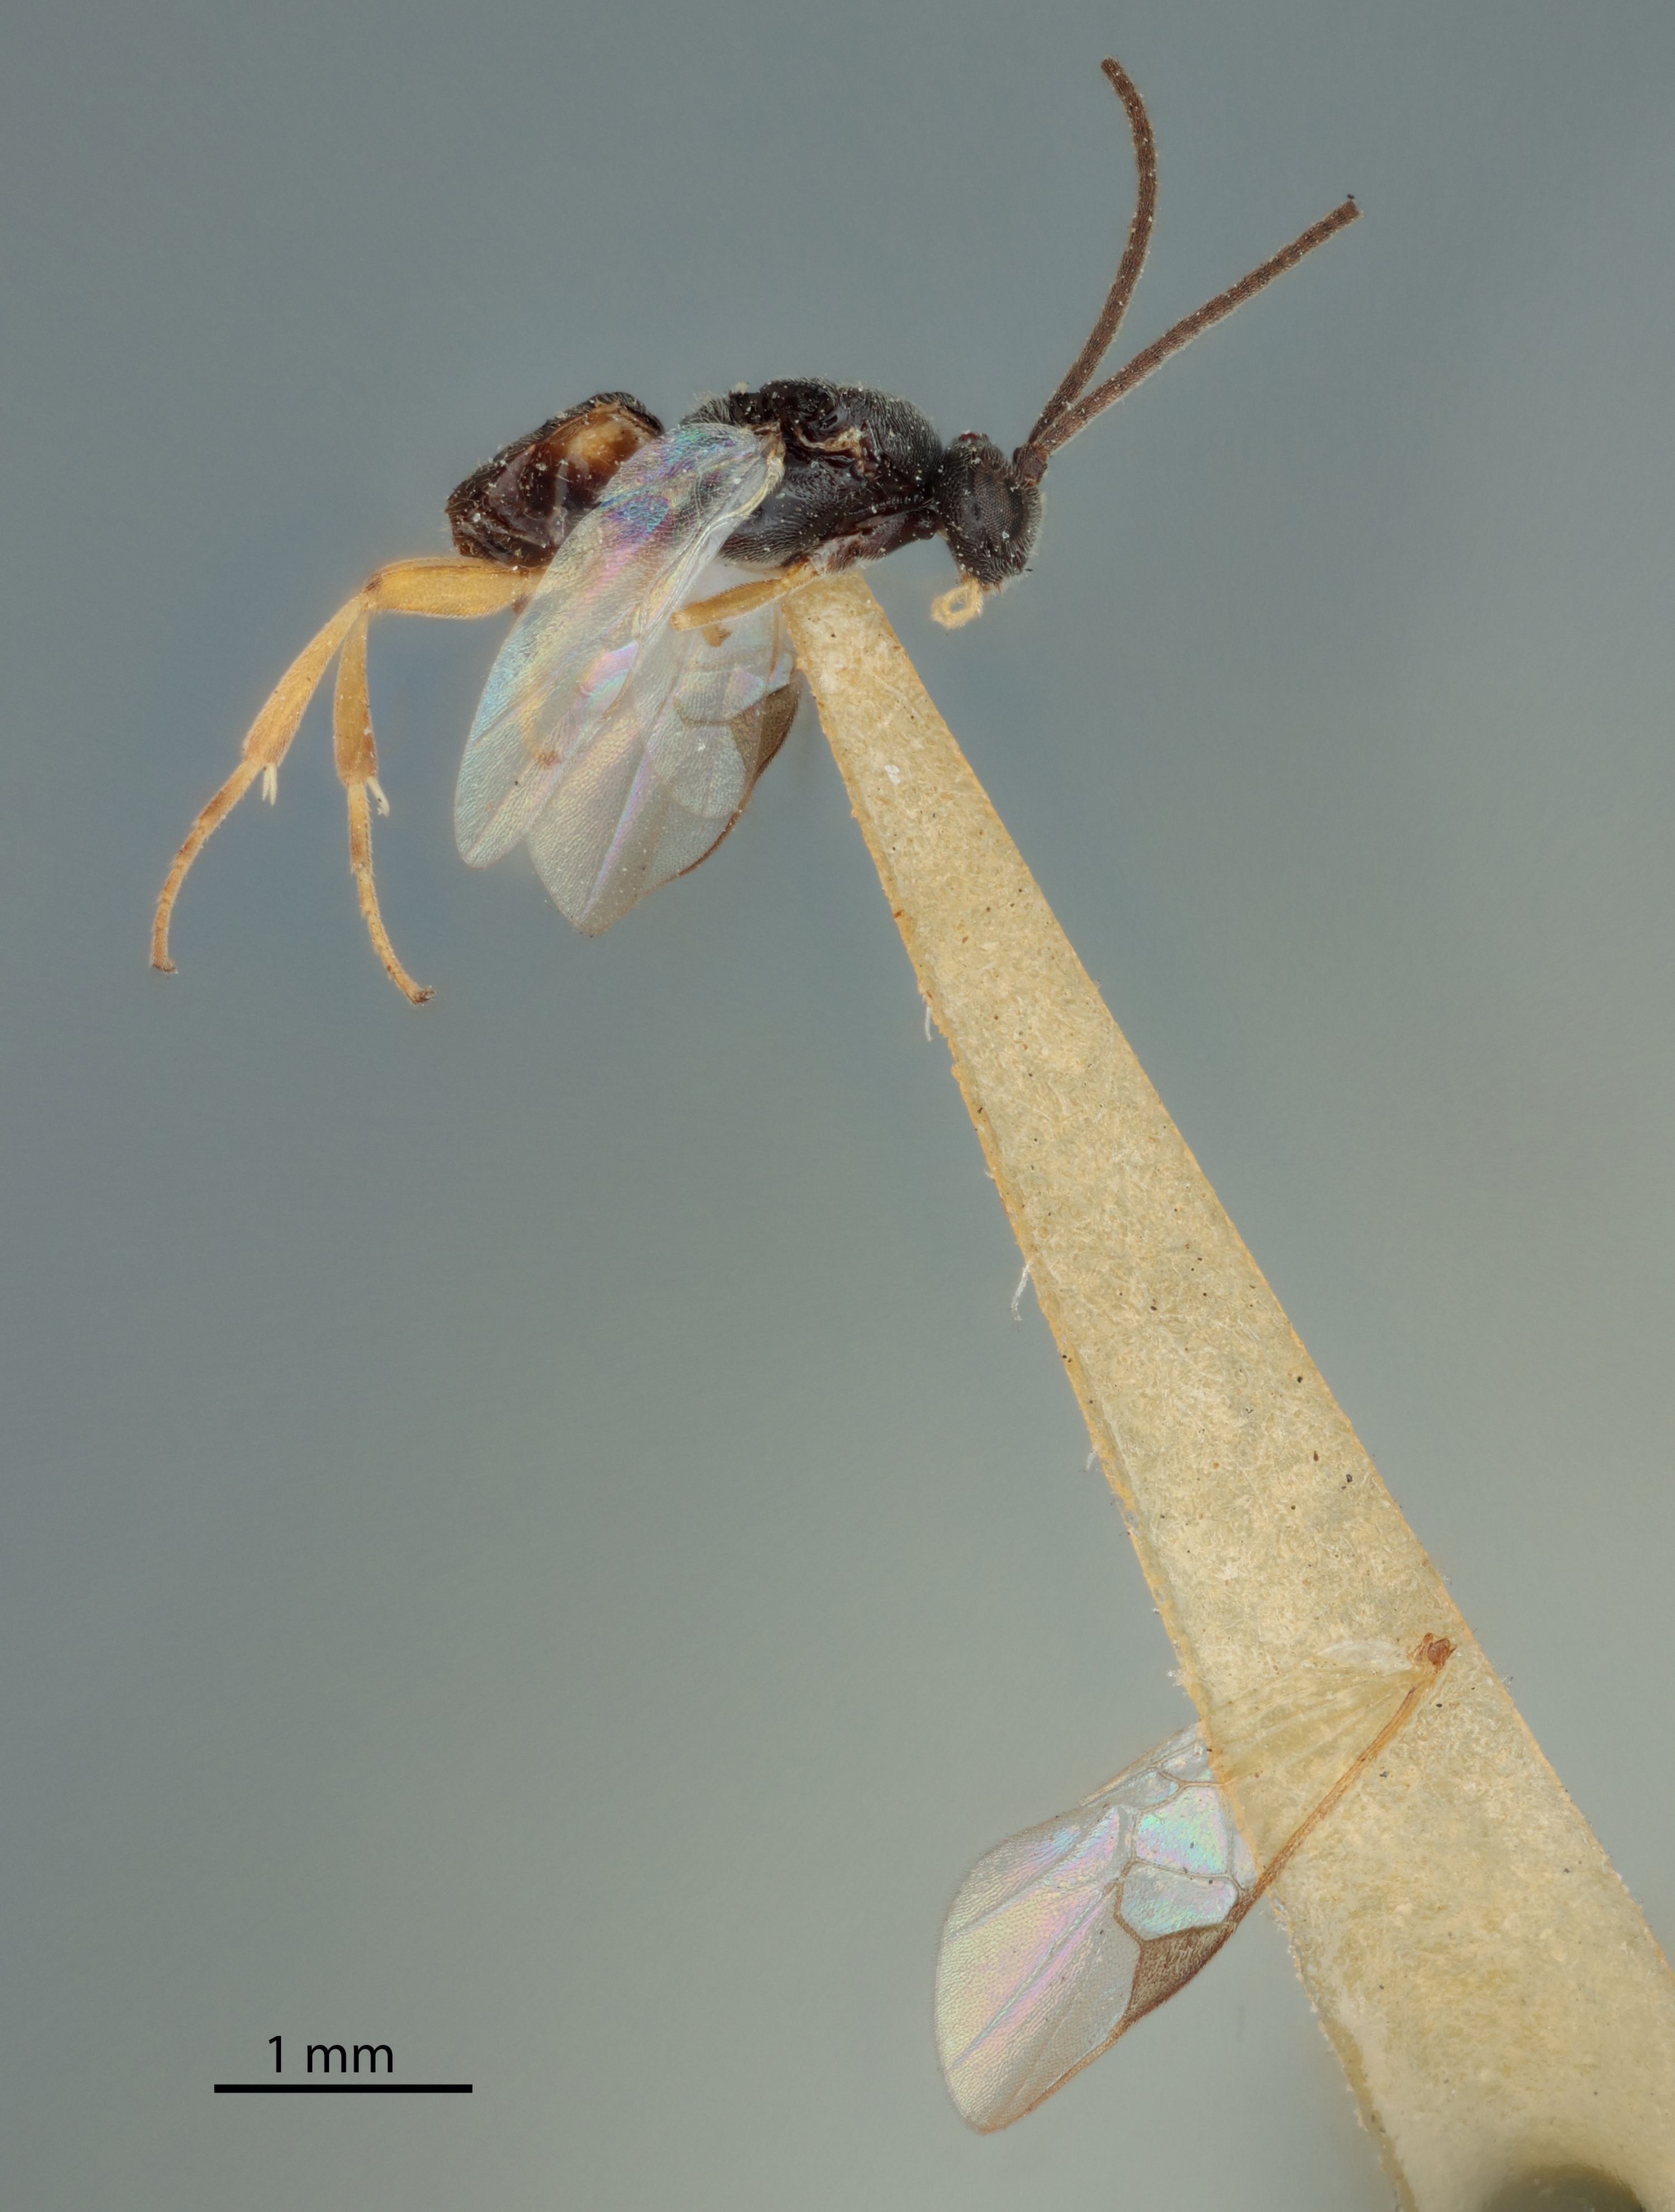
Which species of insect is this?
Apanteles delicatus
